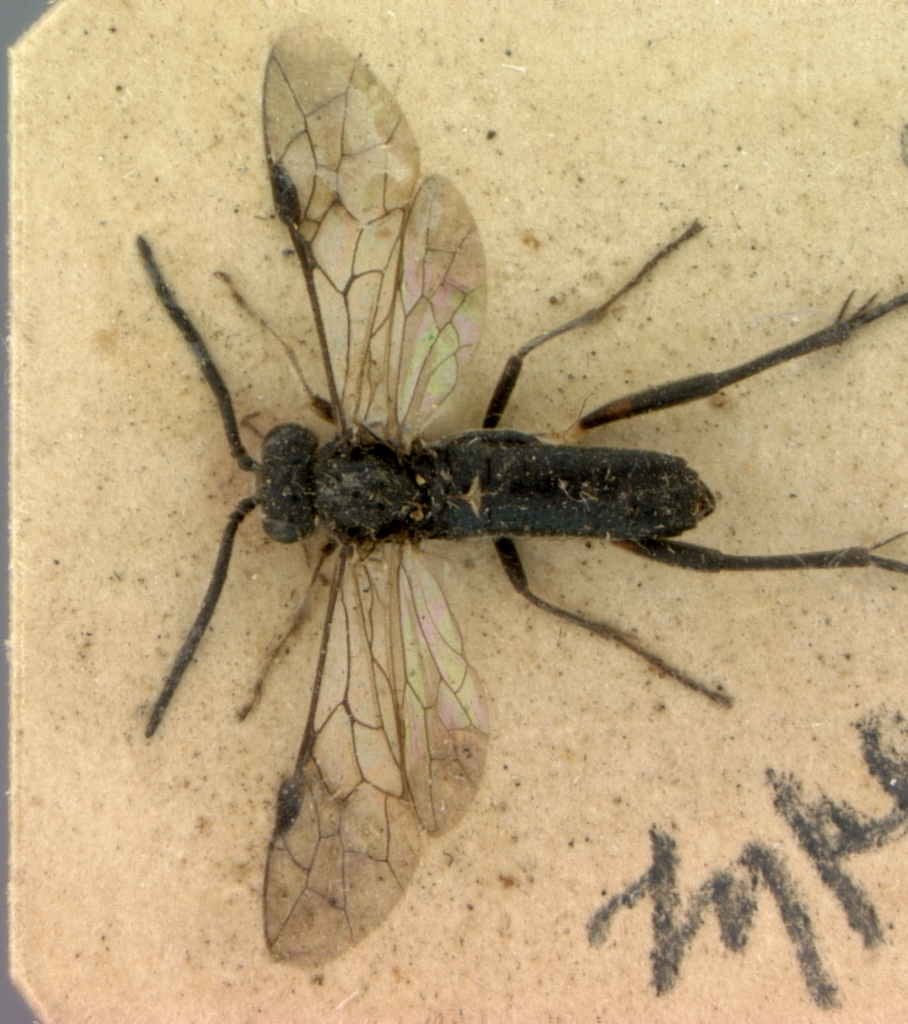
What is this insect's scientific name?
Macrophya femorata
